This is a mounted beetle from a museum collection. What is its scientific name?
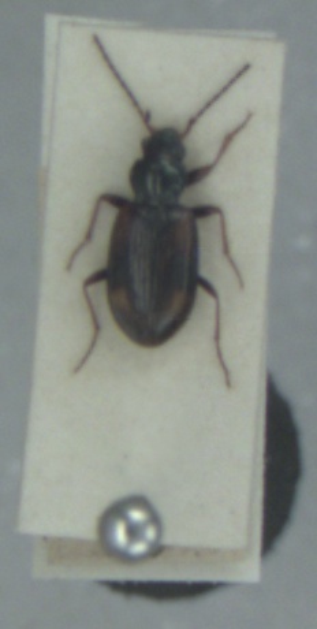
Bembidion bruxellense
